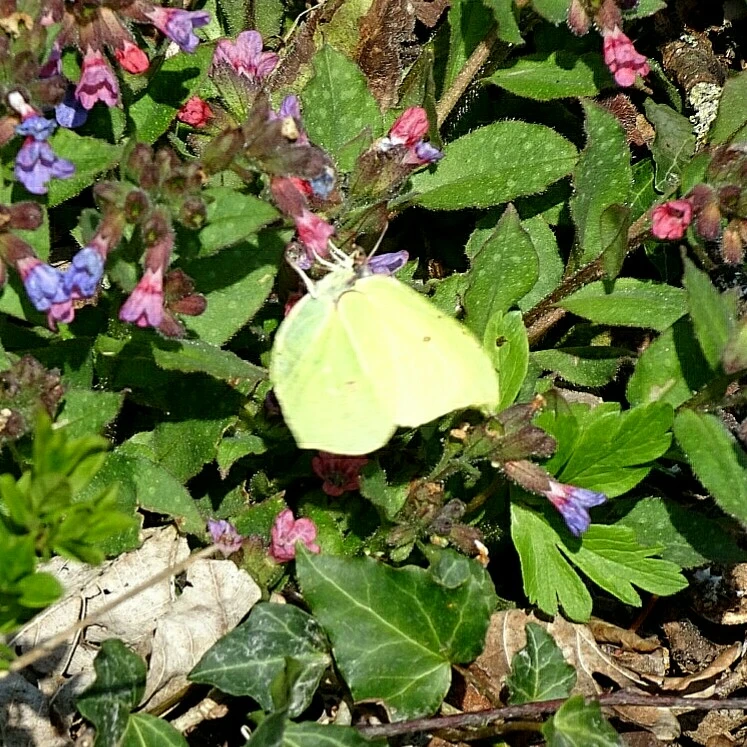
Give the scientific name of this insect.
Gonepteryx rhamni
